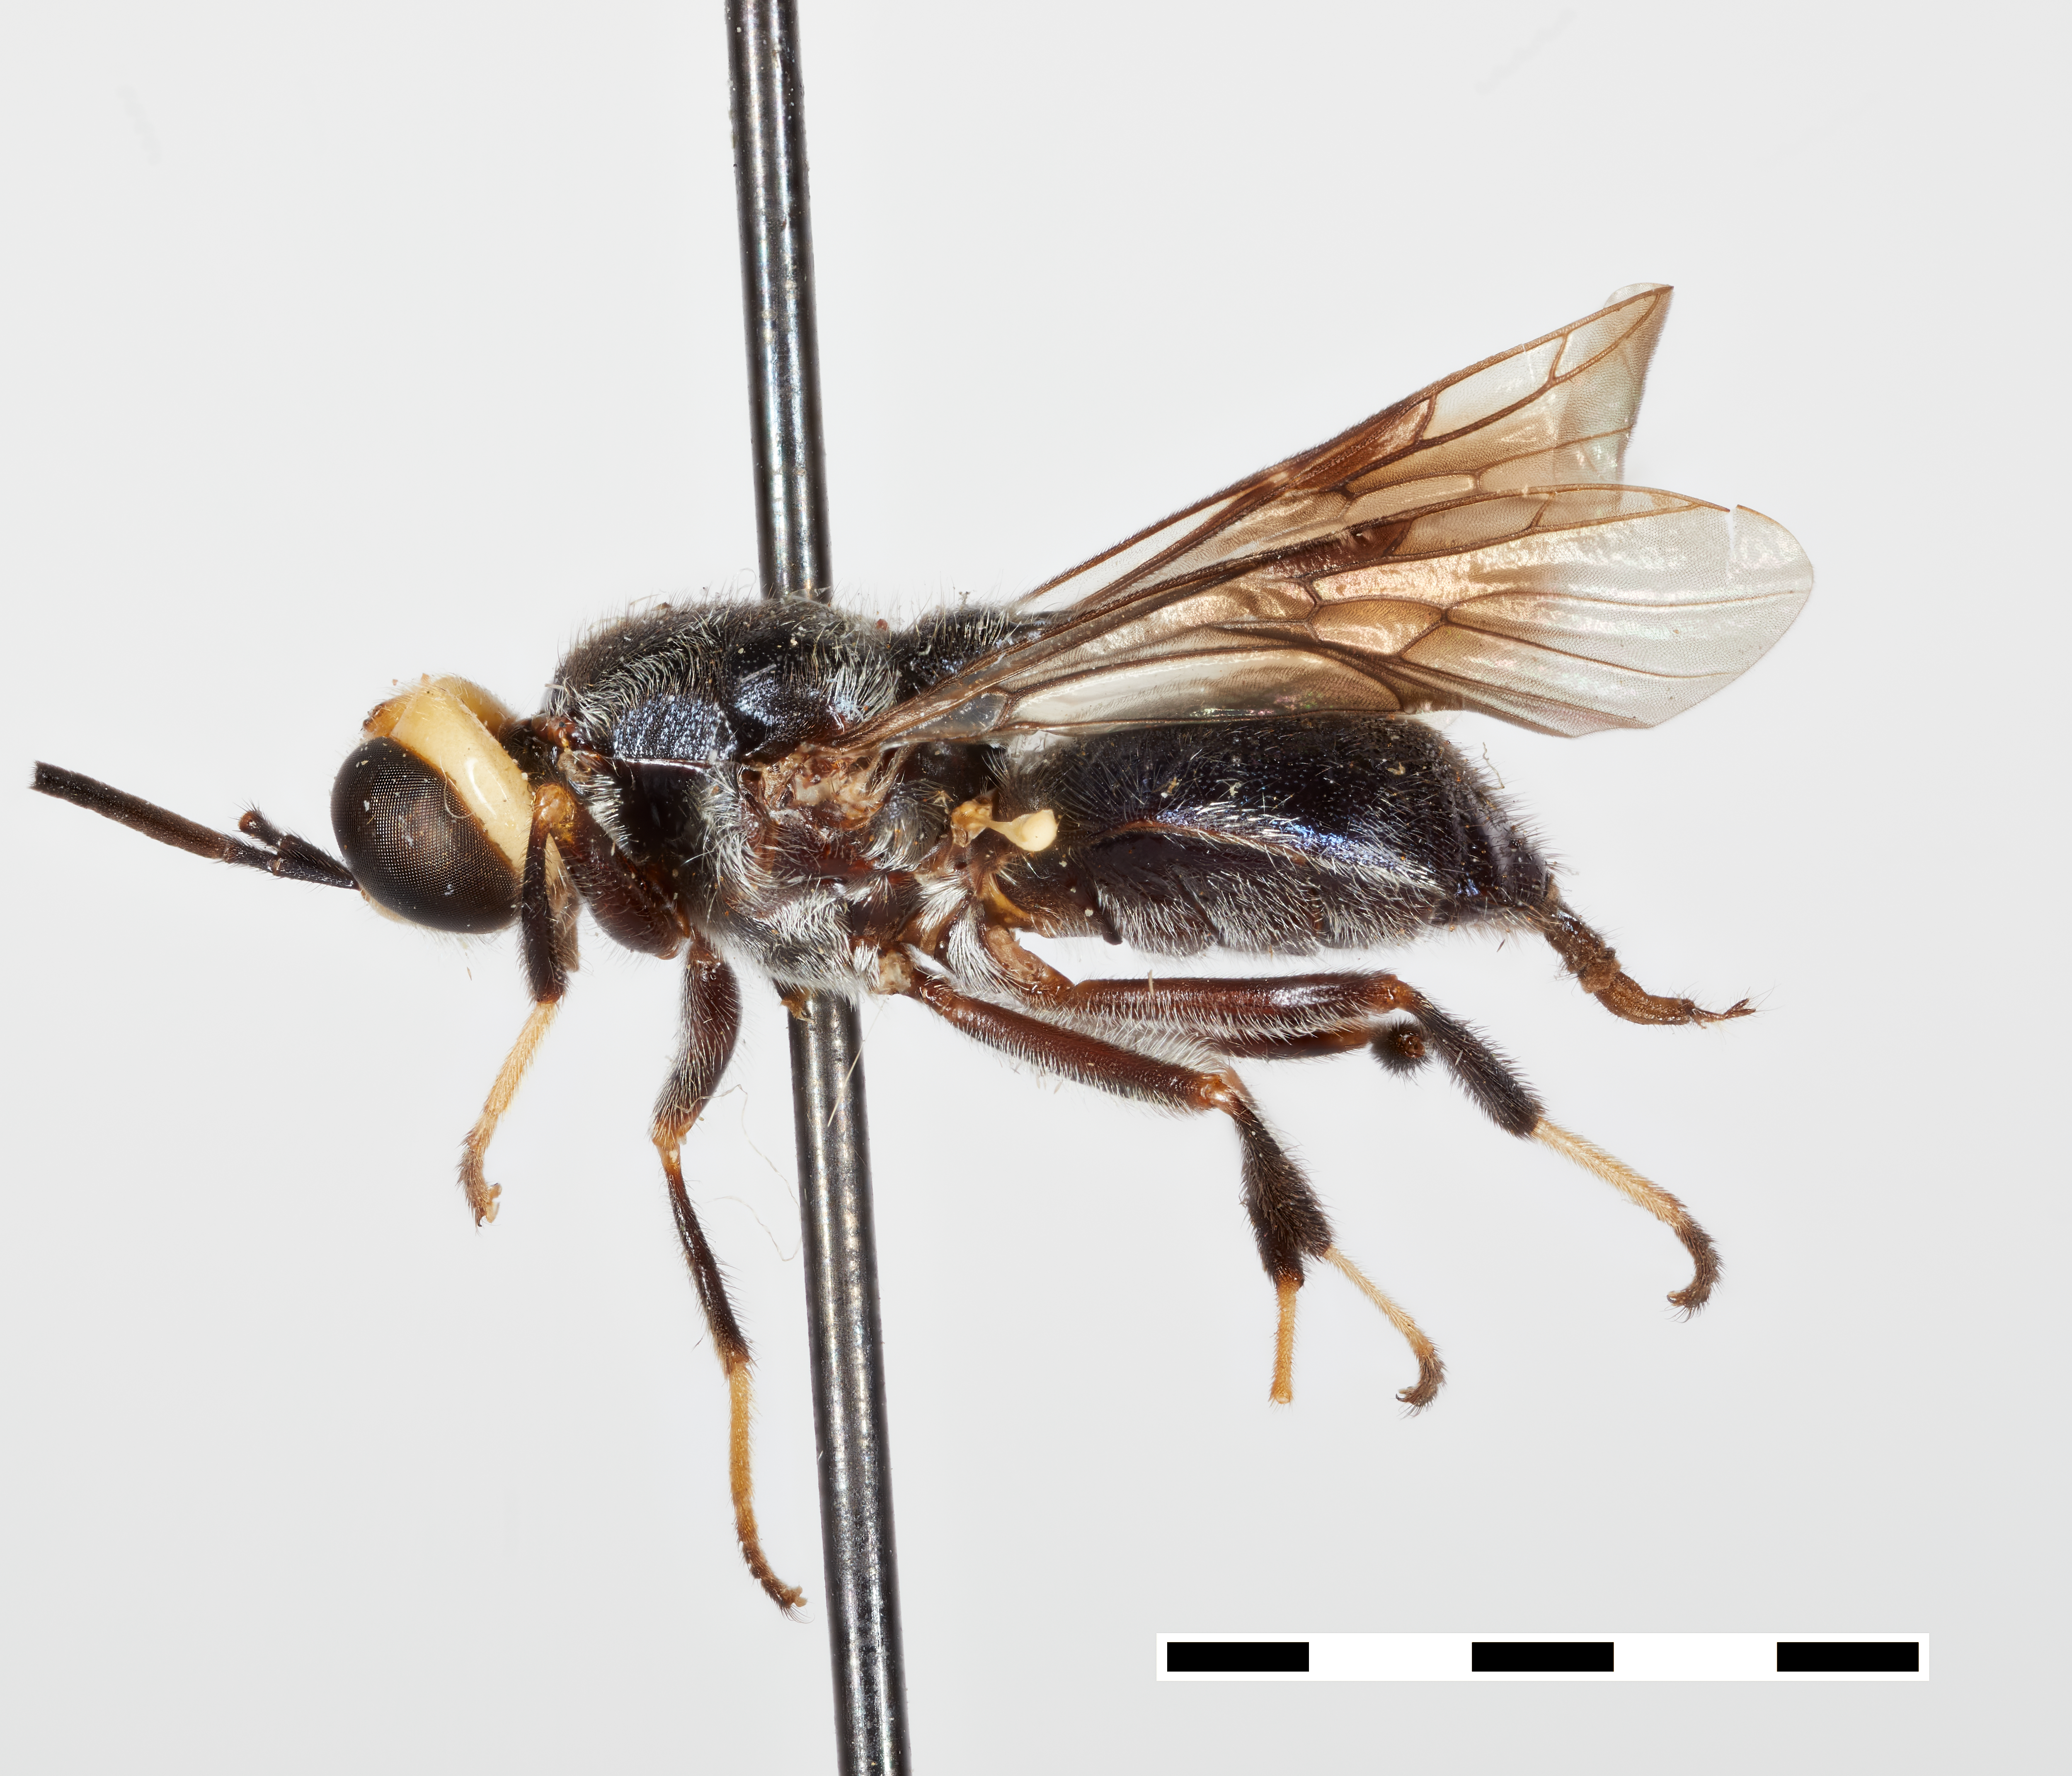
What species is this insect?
Cyphomyia shannoni
